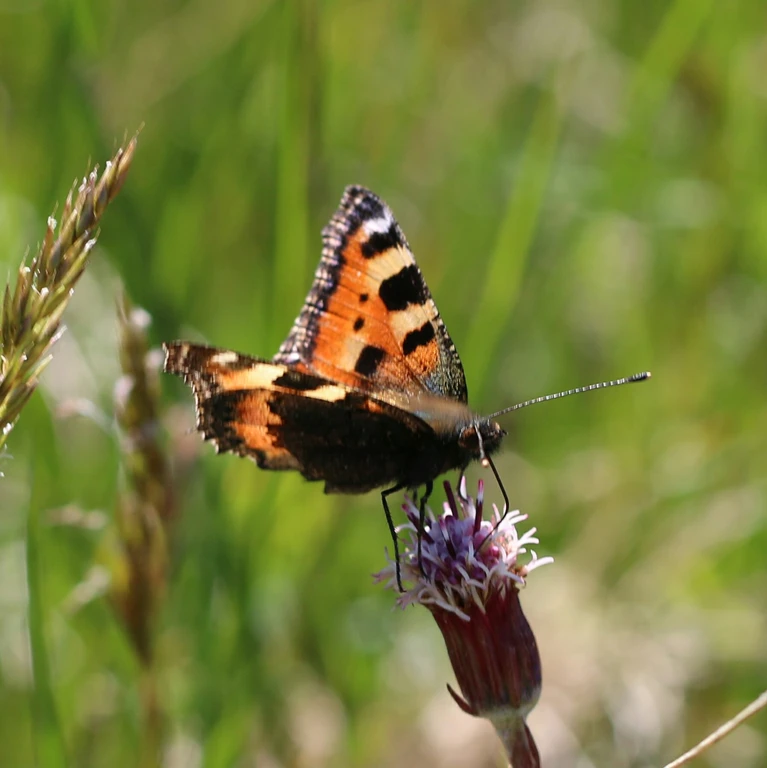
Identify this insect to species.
Aglais urticae
